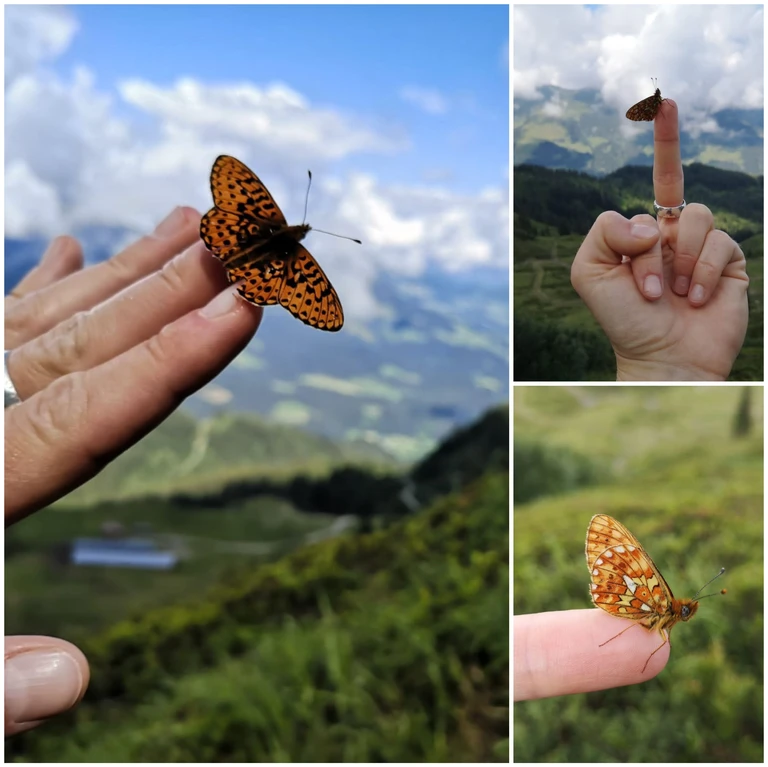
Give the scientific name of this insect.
Boloria euphrosyne (also Clossiana euphrosyne)
